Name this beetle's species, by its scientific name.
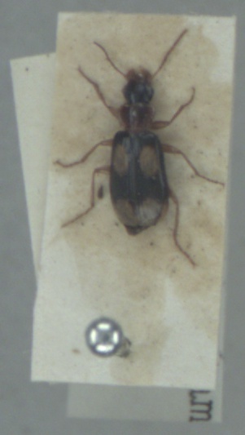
Dromius quadrimaculatus
